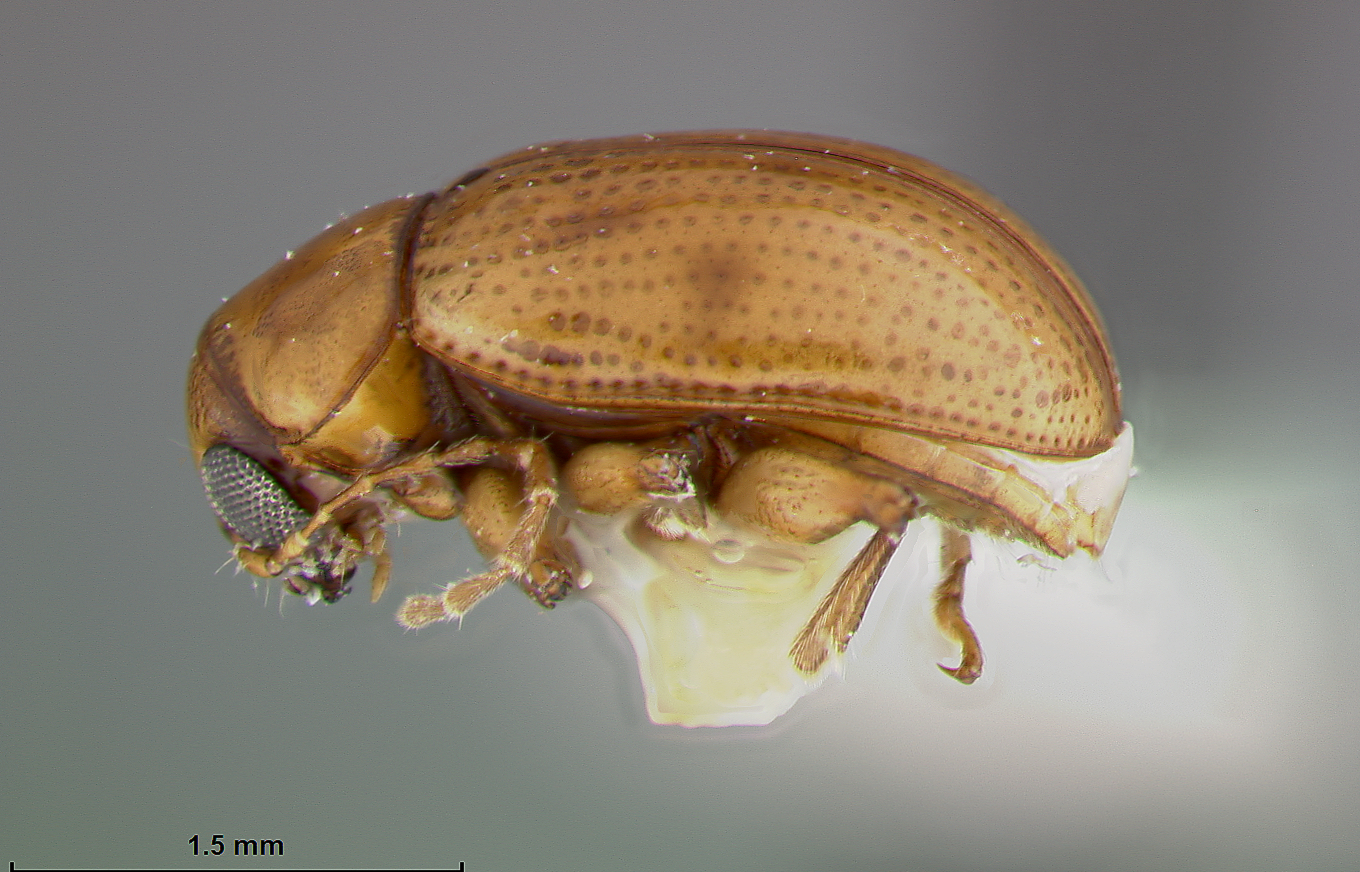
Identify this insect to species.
Metachroma lucidum
